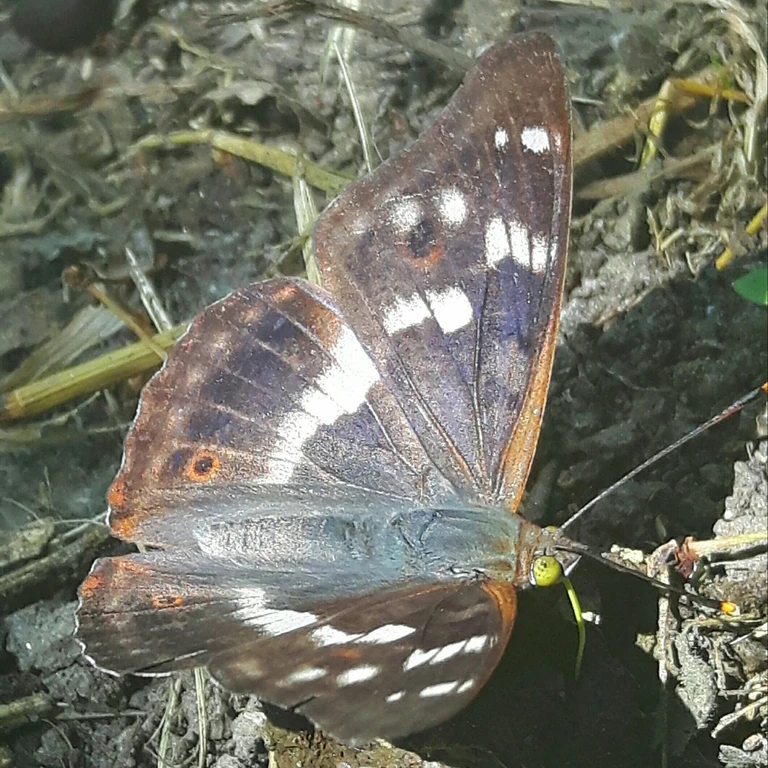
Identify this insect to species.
Apatura ilia
